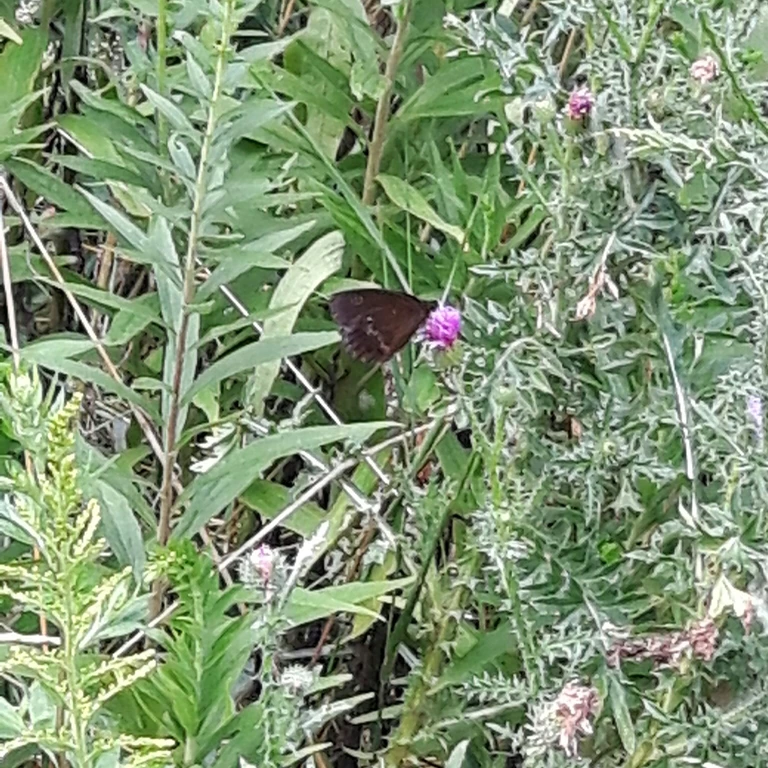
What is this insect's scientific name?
Minois dryas
